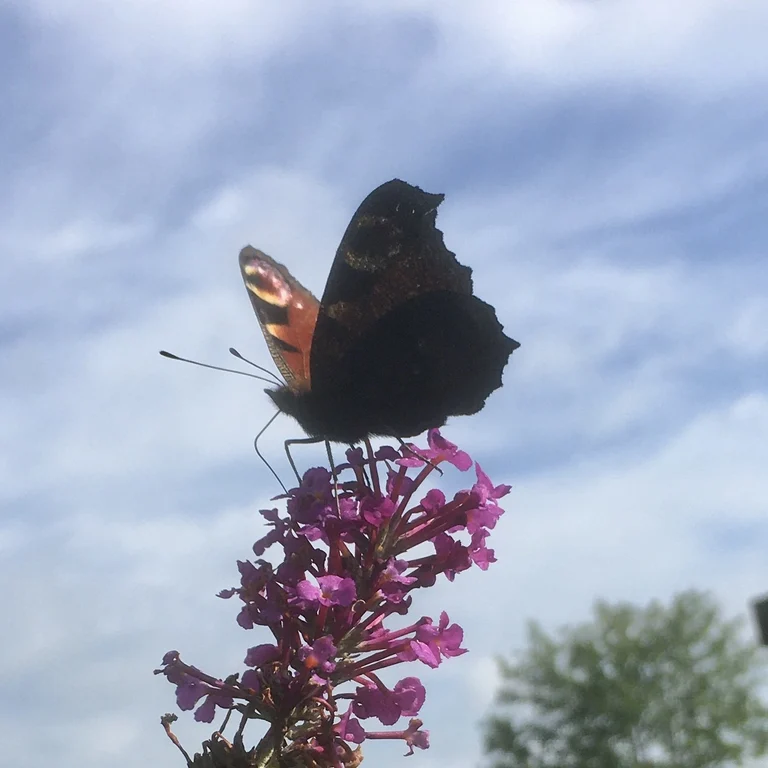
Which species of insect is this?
Aglais io
